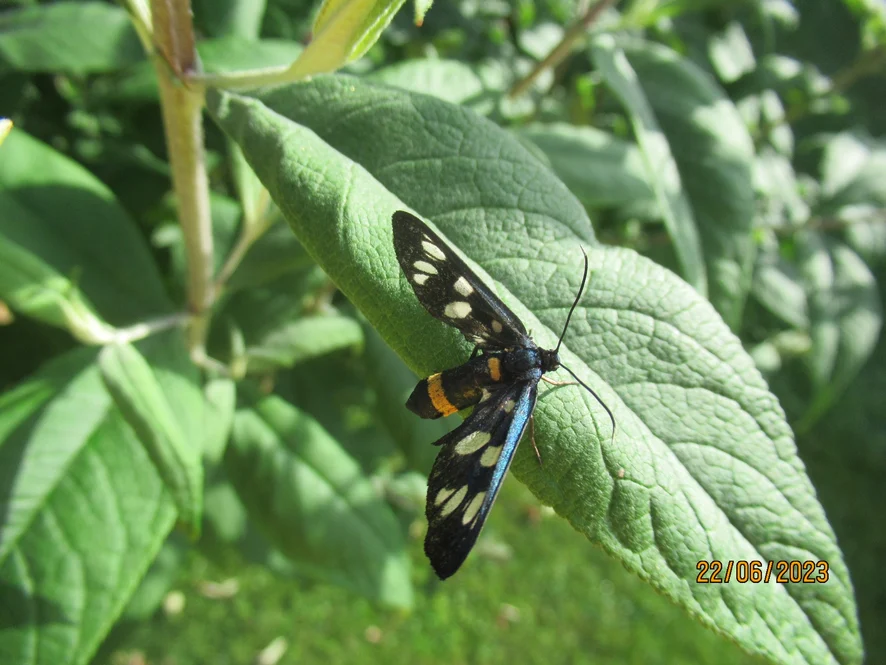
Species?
Amata phegea
